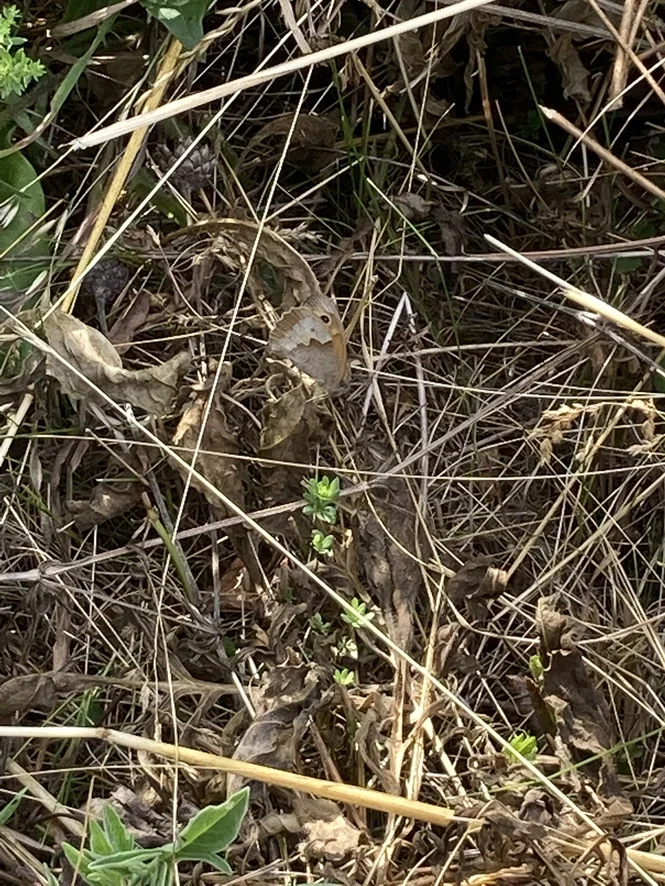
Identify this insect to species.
Maniola jurtina
